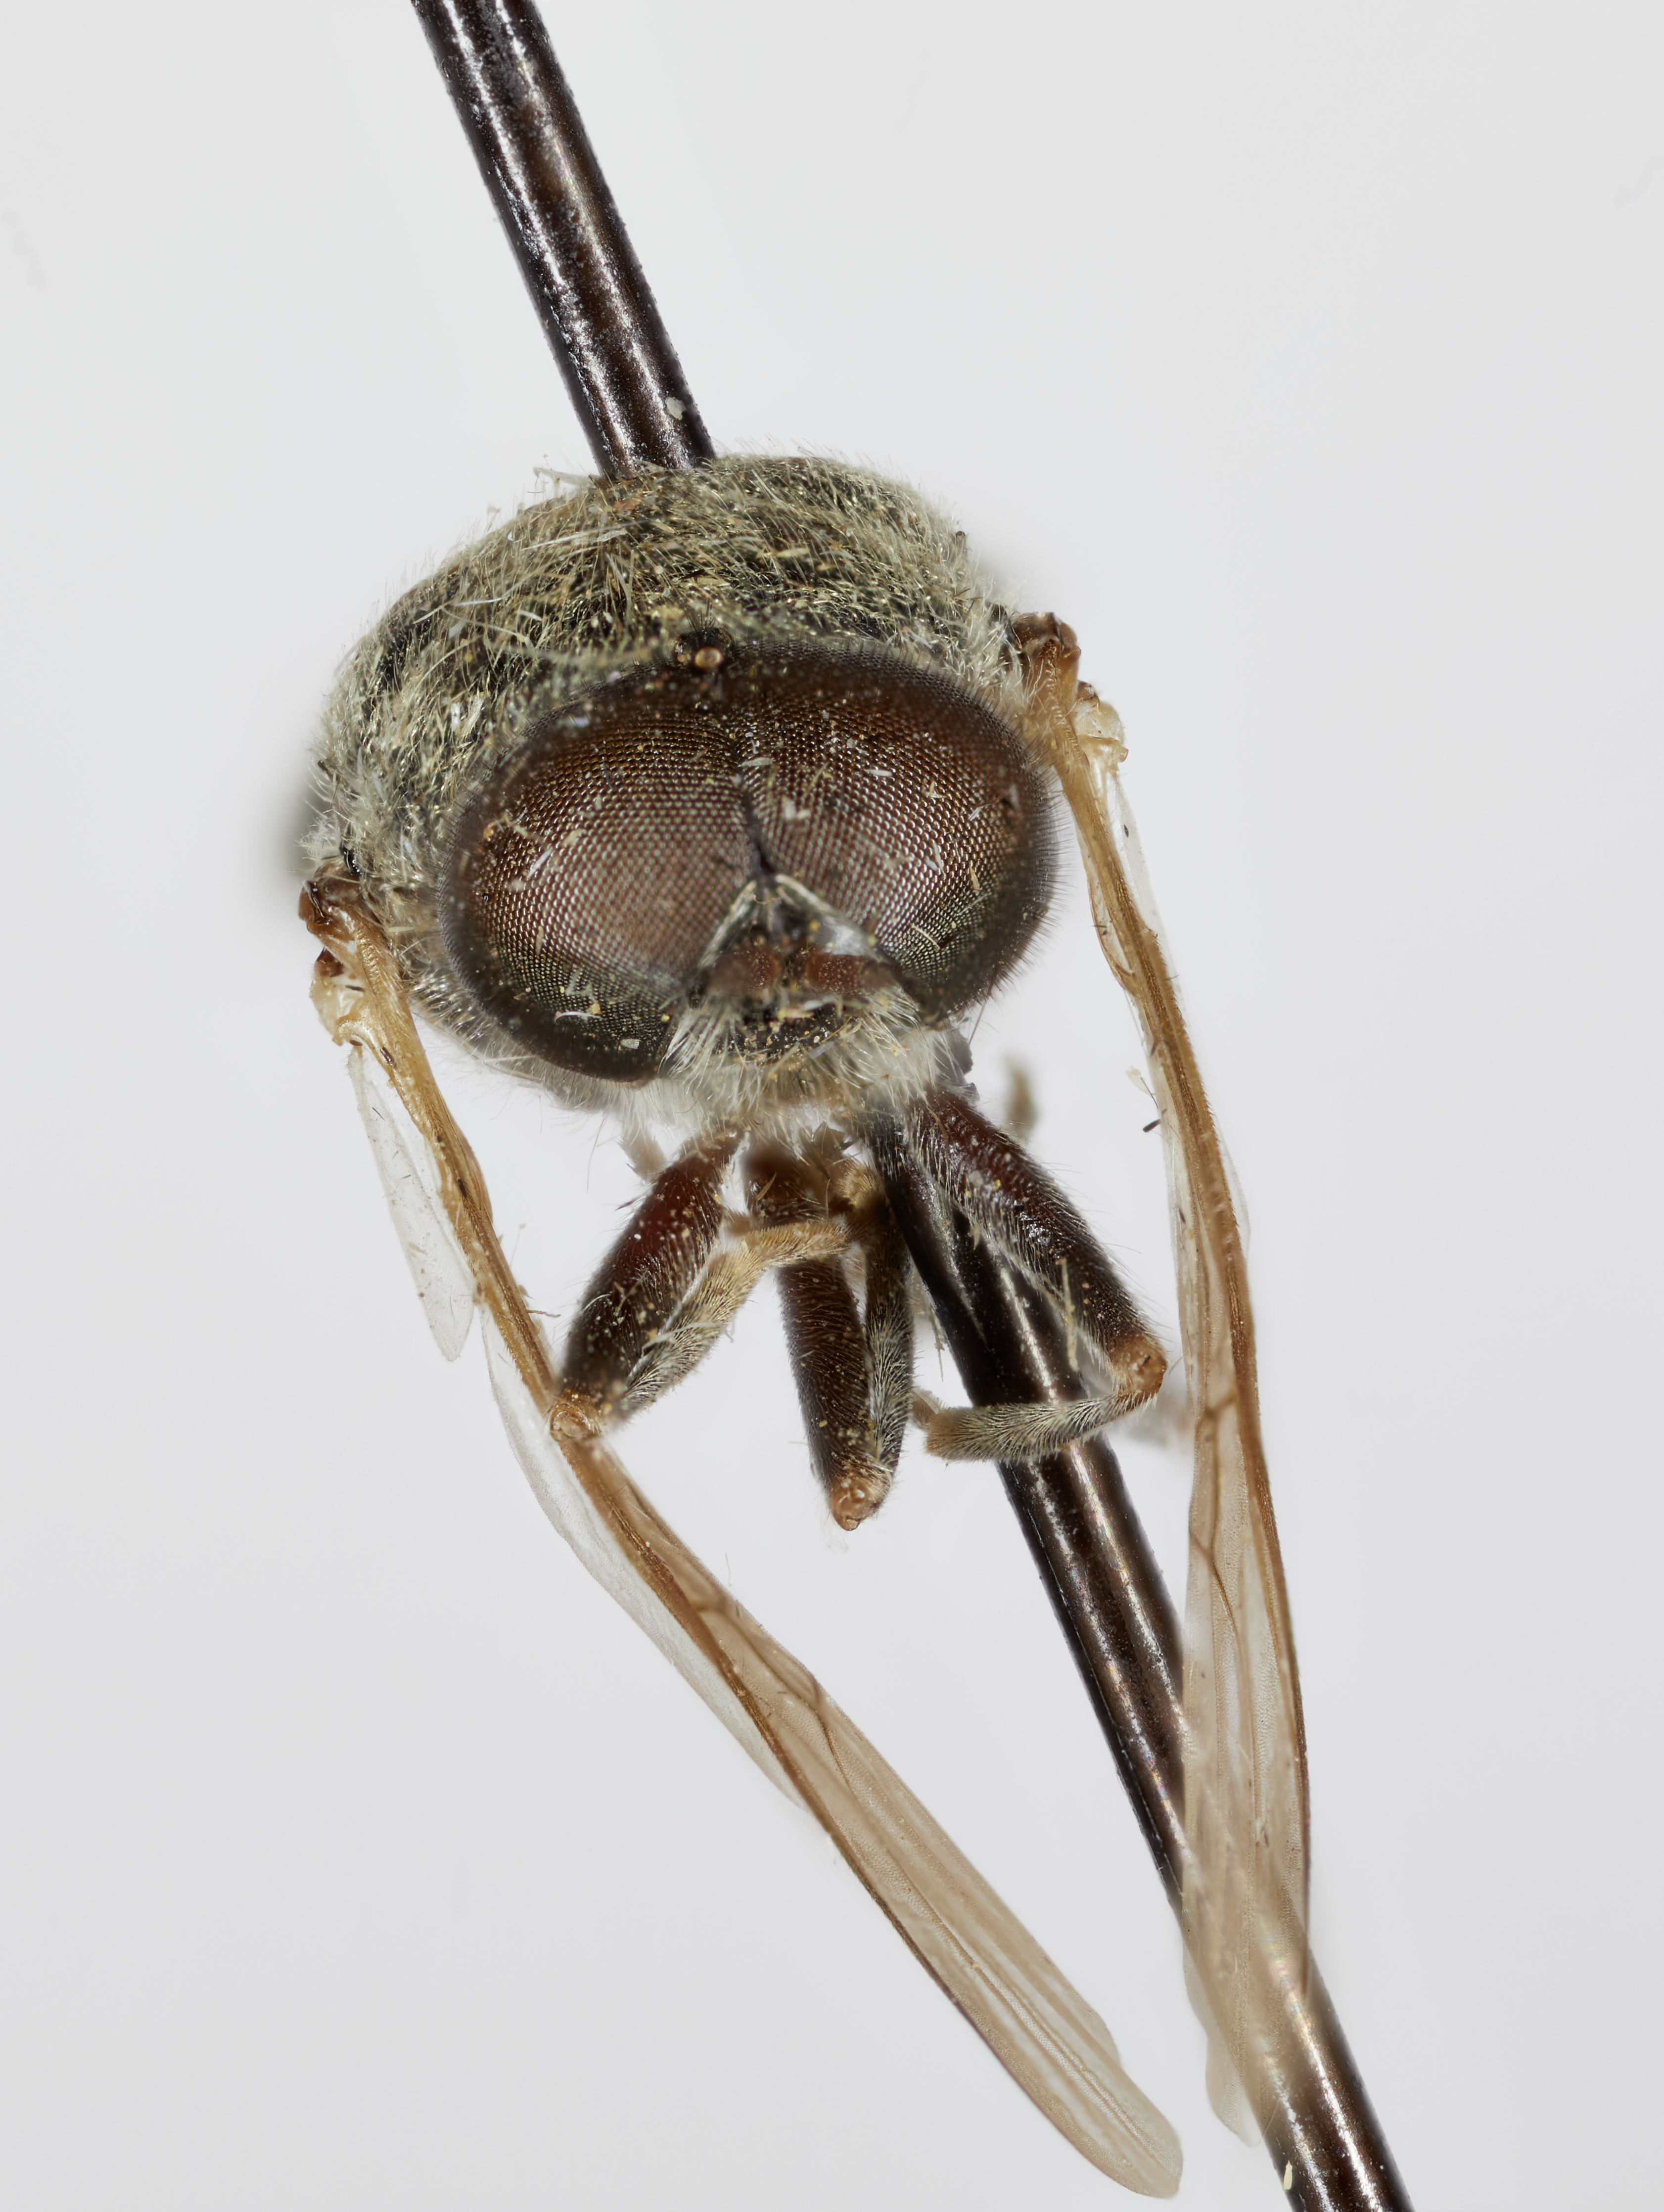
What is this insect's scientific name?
Adoxomyia regularis
